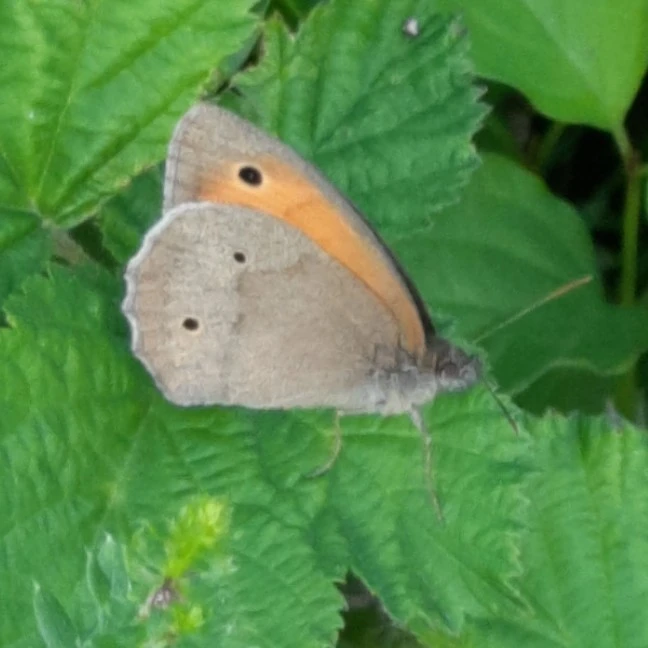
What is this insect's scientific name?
Maniola jurtina
